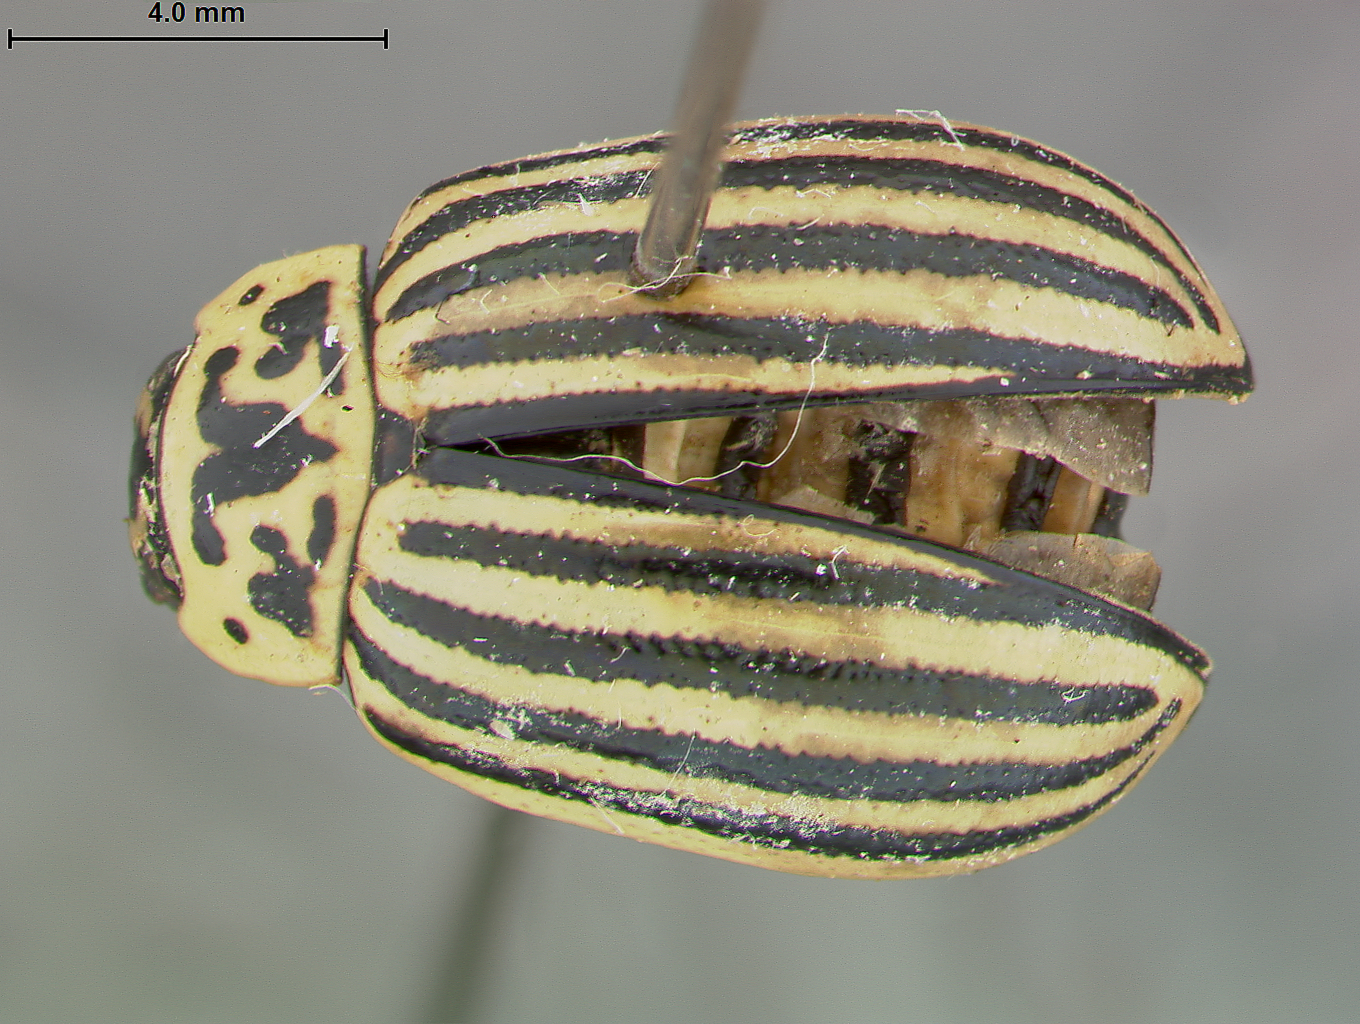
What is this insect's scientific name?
Leptinotarsa undecimlineata
